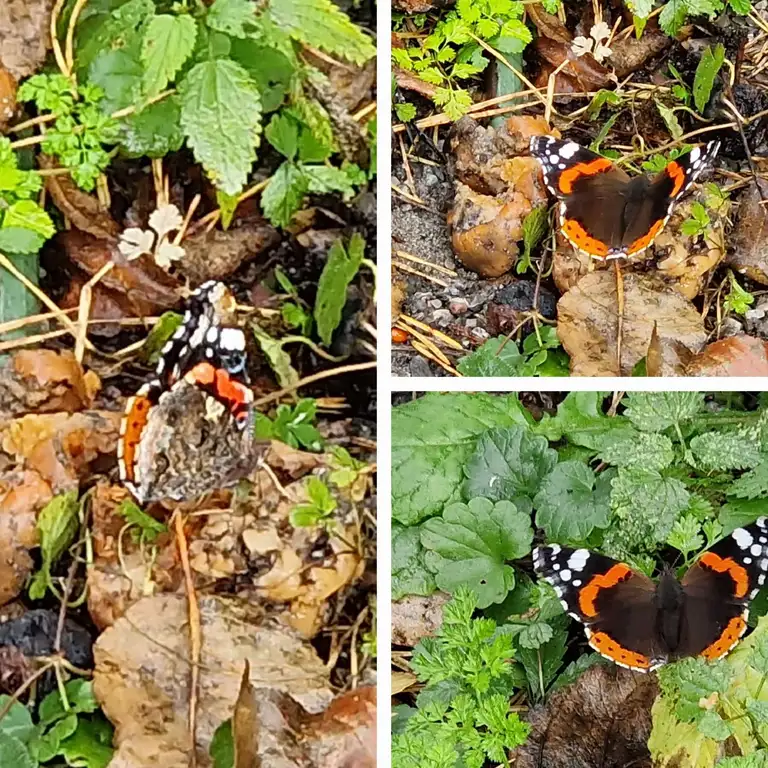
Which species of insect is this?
Vanessa atalanta
